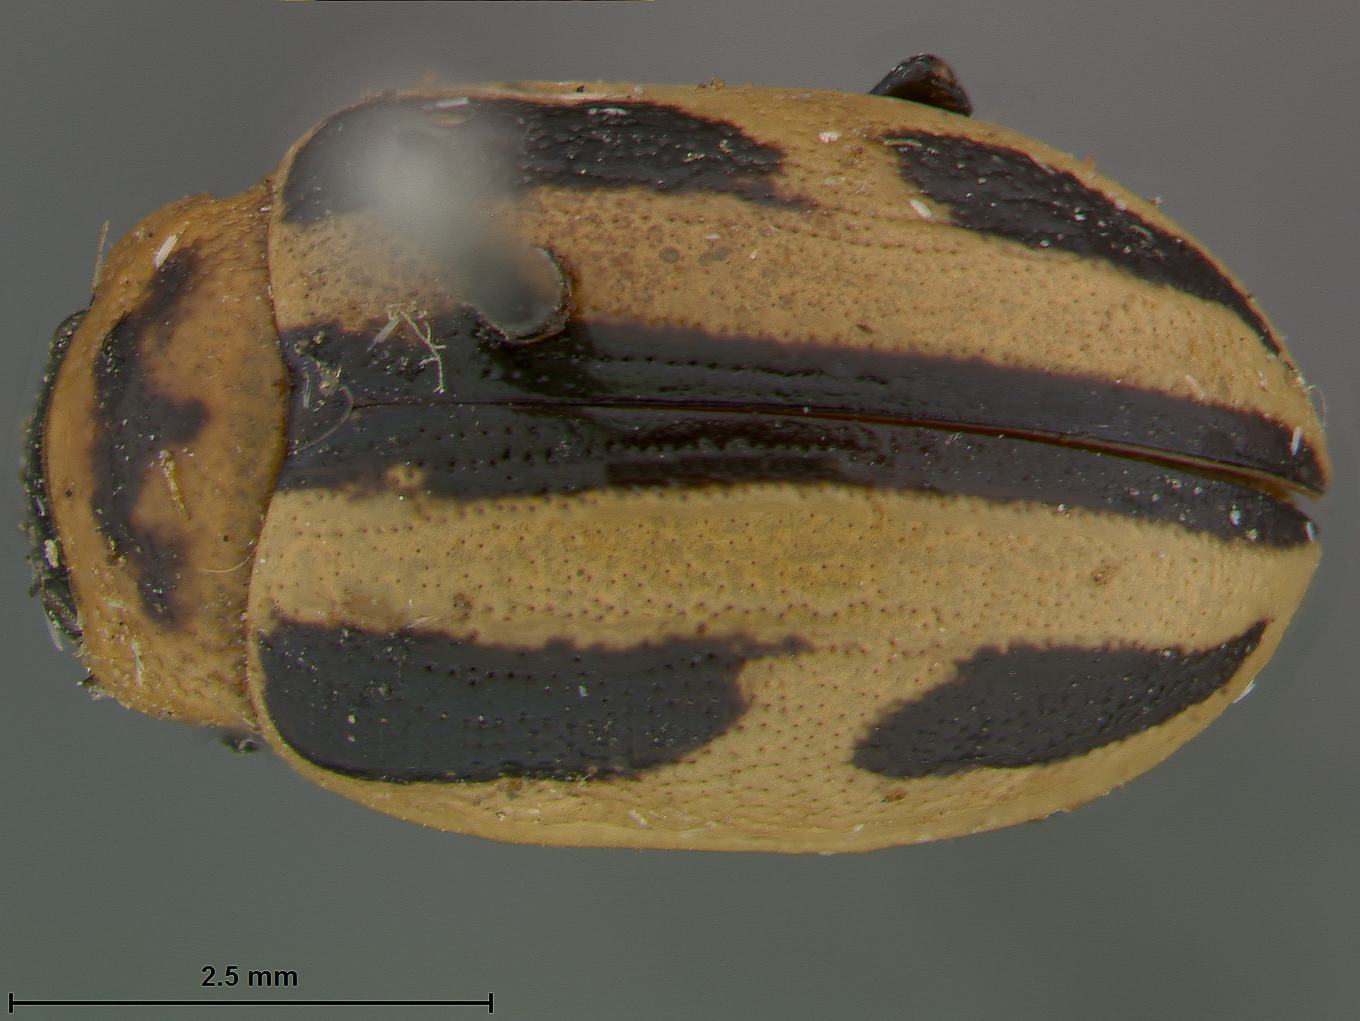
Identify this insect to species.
Calligrapha californica
